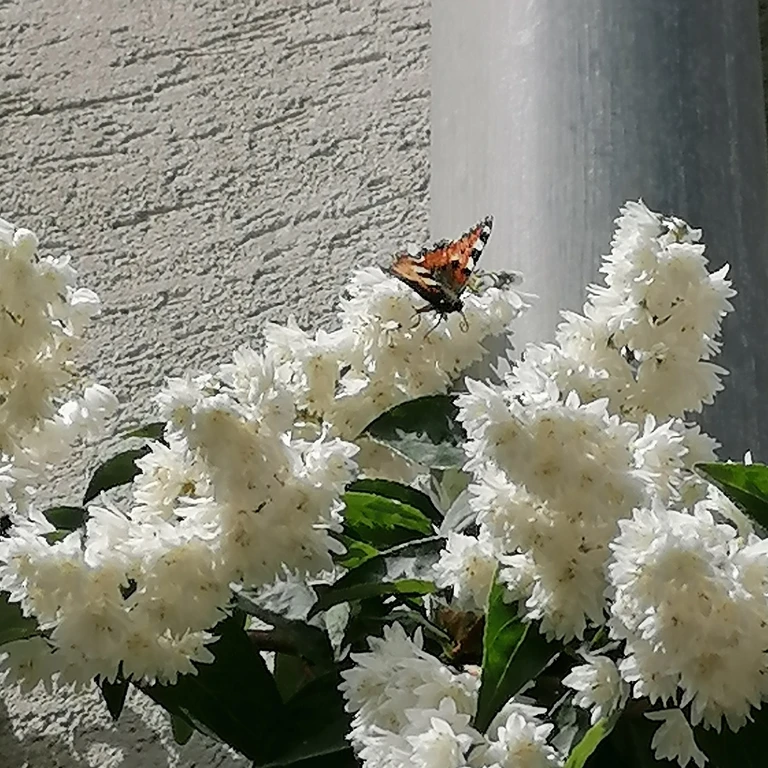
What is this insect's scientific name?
Aglais urticae
